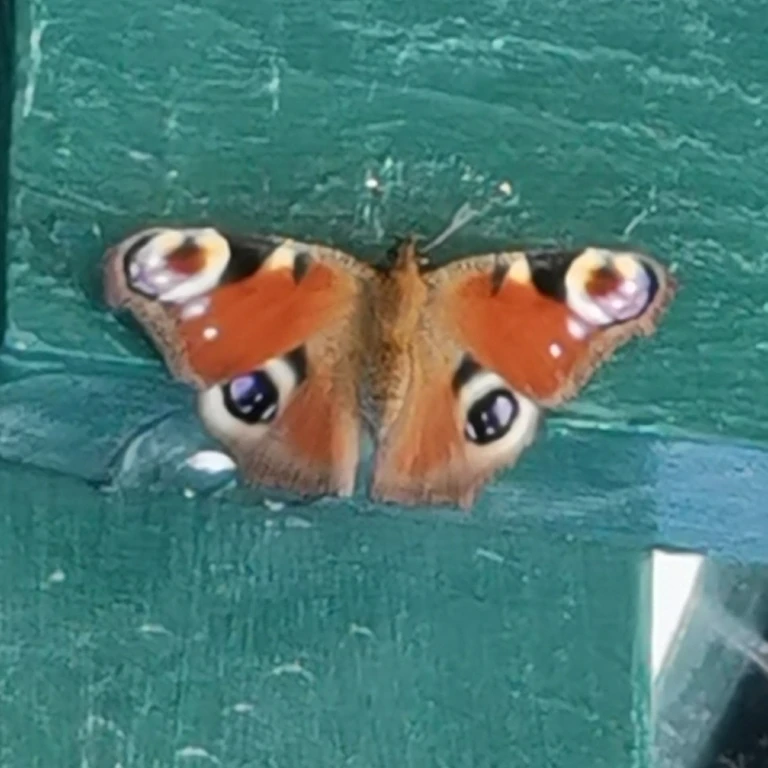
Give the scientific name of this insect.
Aglais io
